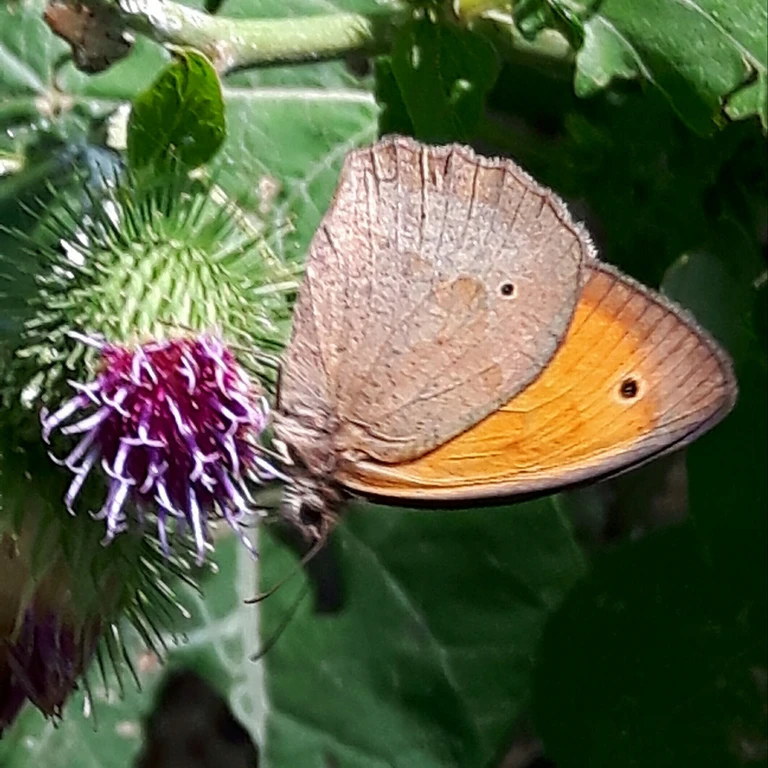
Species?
Maniola jurtina
